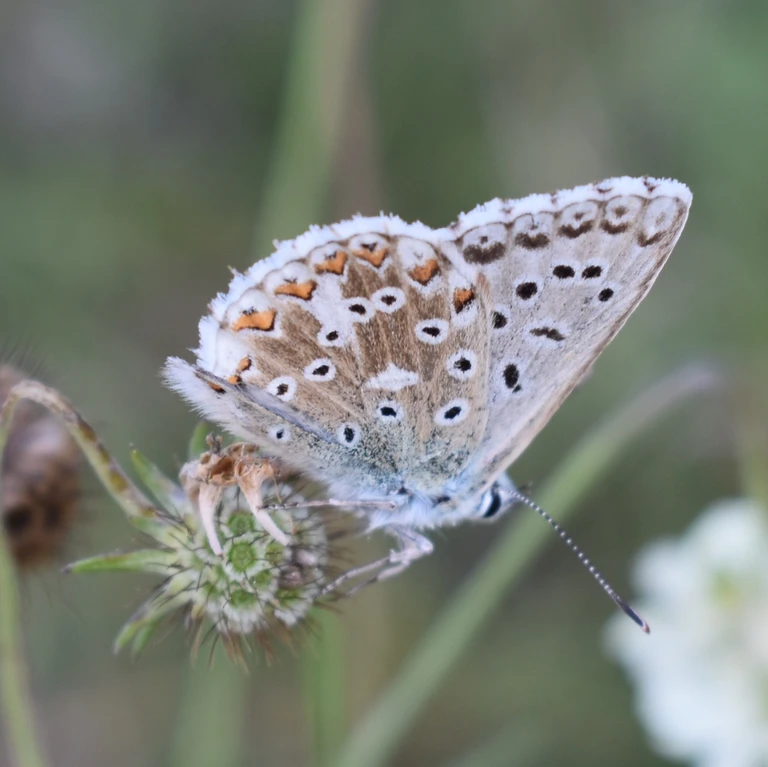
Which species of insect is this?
Lysandra coridon
